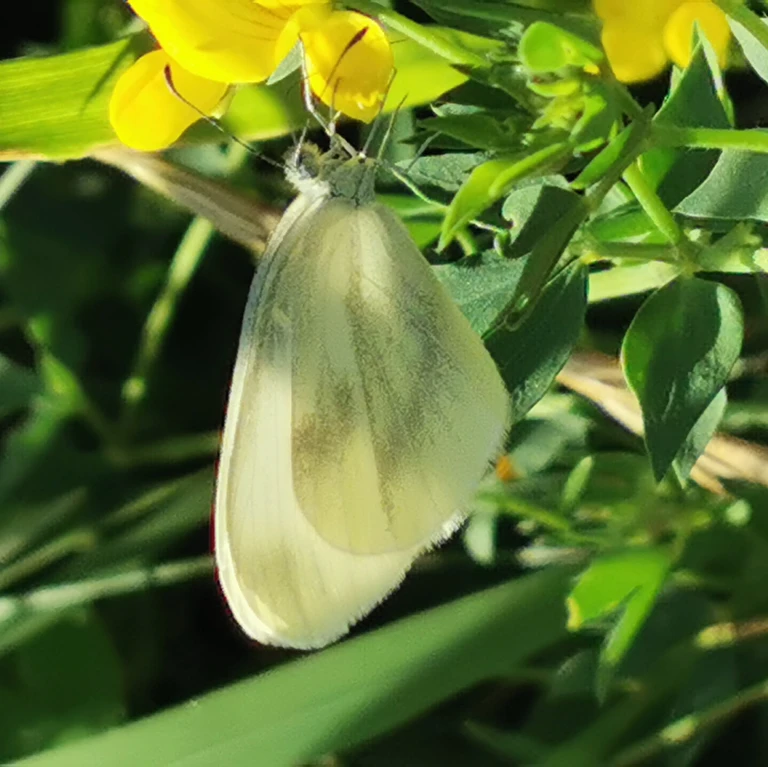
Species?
Leptidea sinapis/juvernica
